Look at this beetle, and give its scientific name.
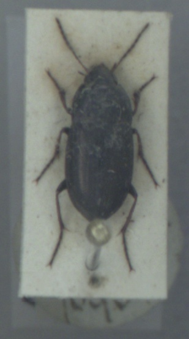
Amara plebeja
